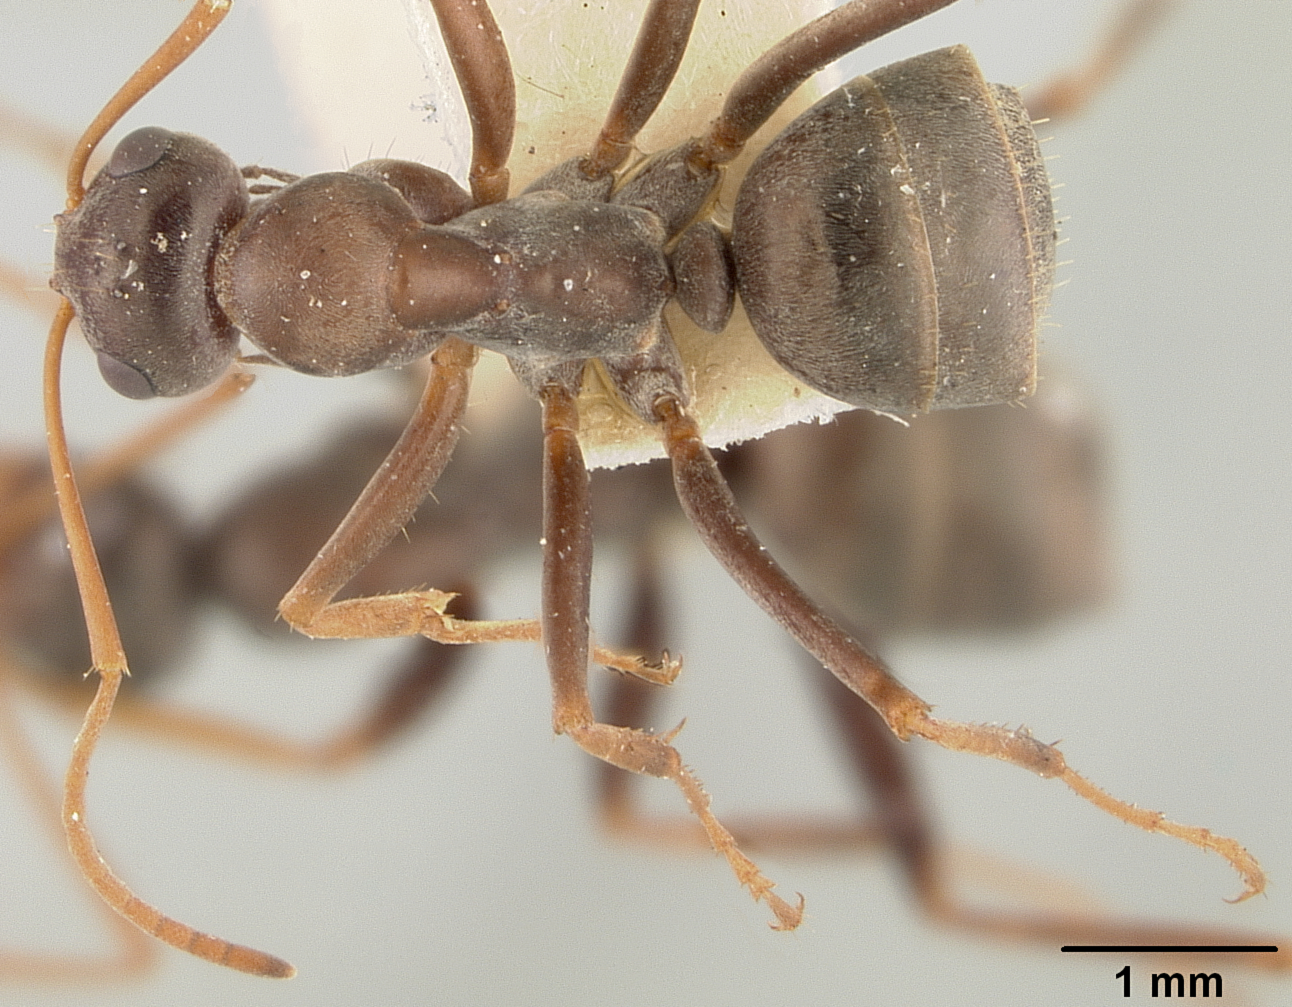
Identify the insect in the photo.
Formica moki
